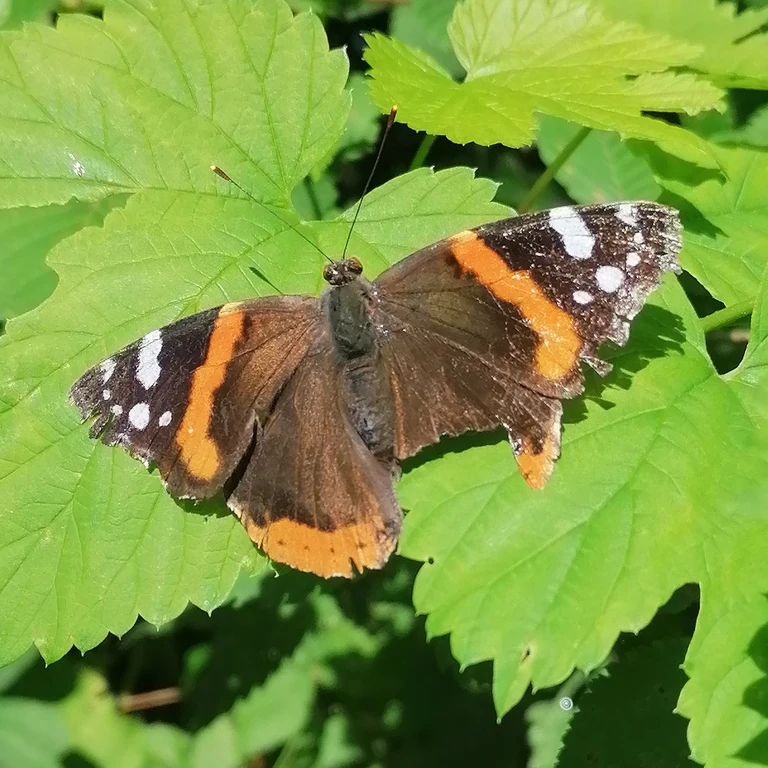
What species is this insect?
Vanessa atalanta
